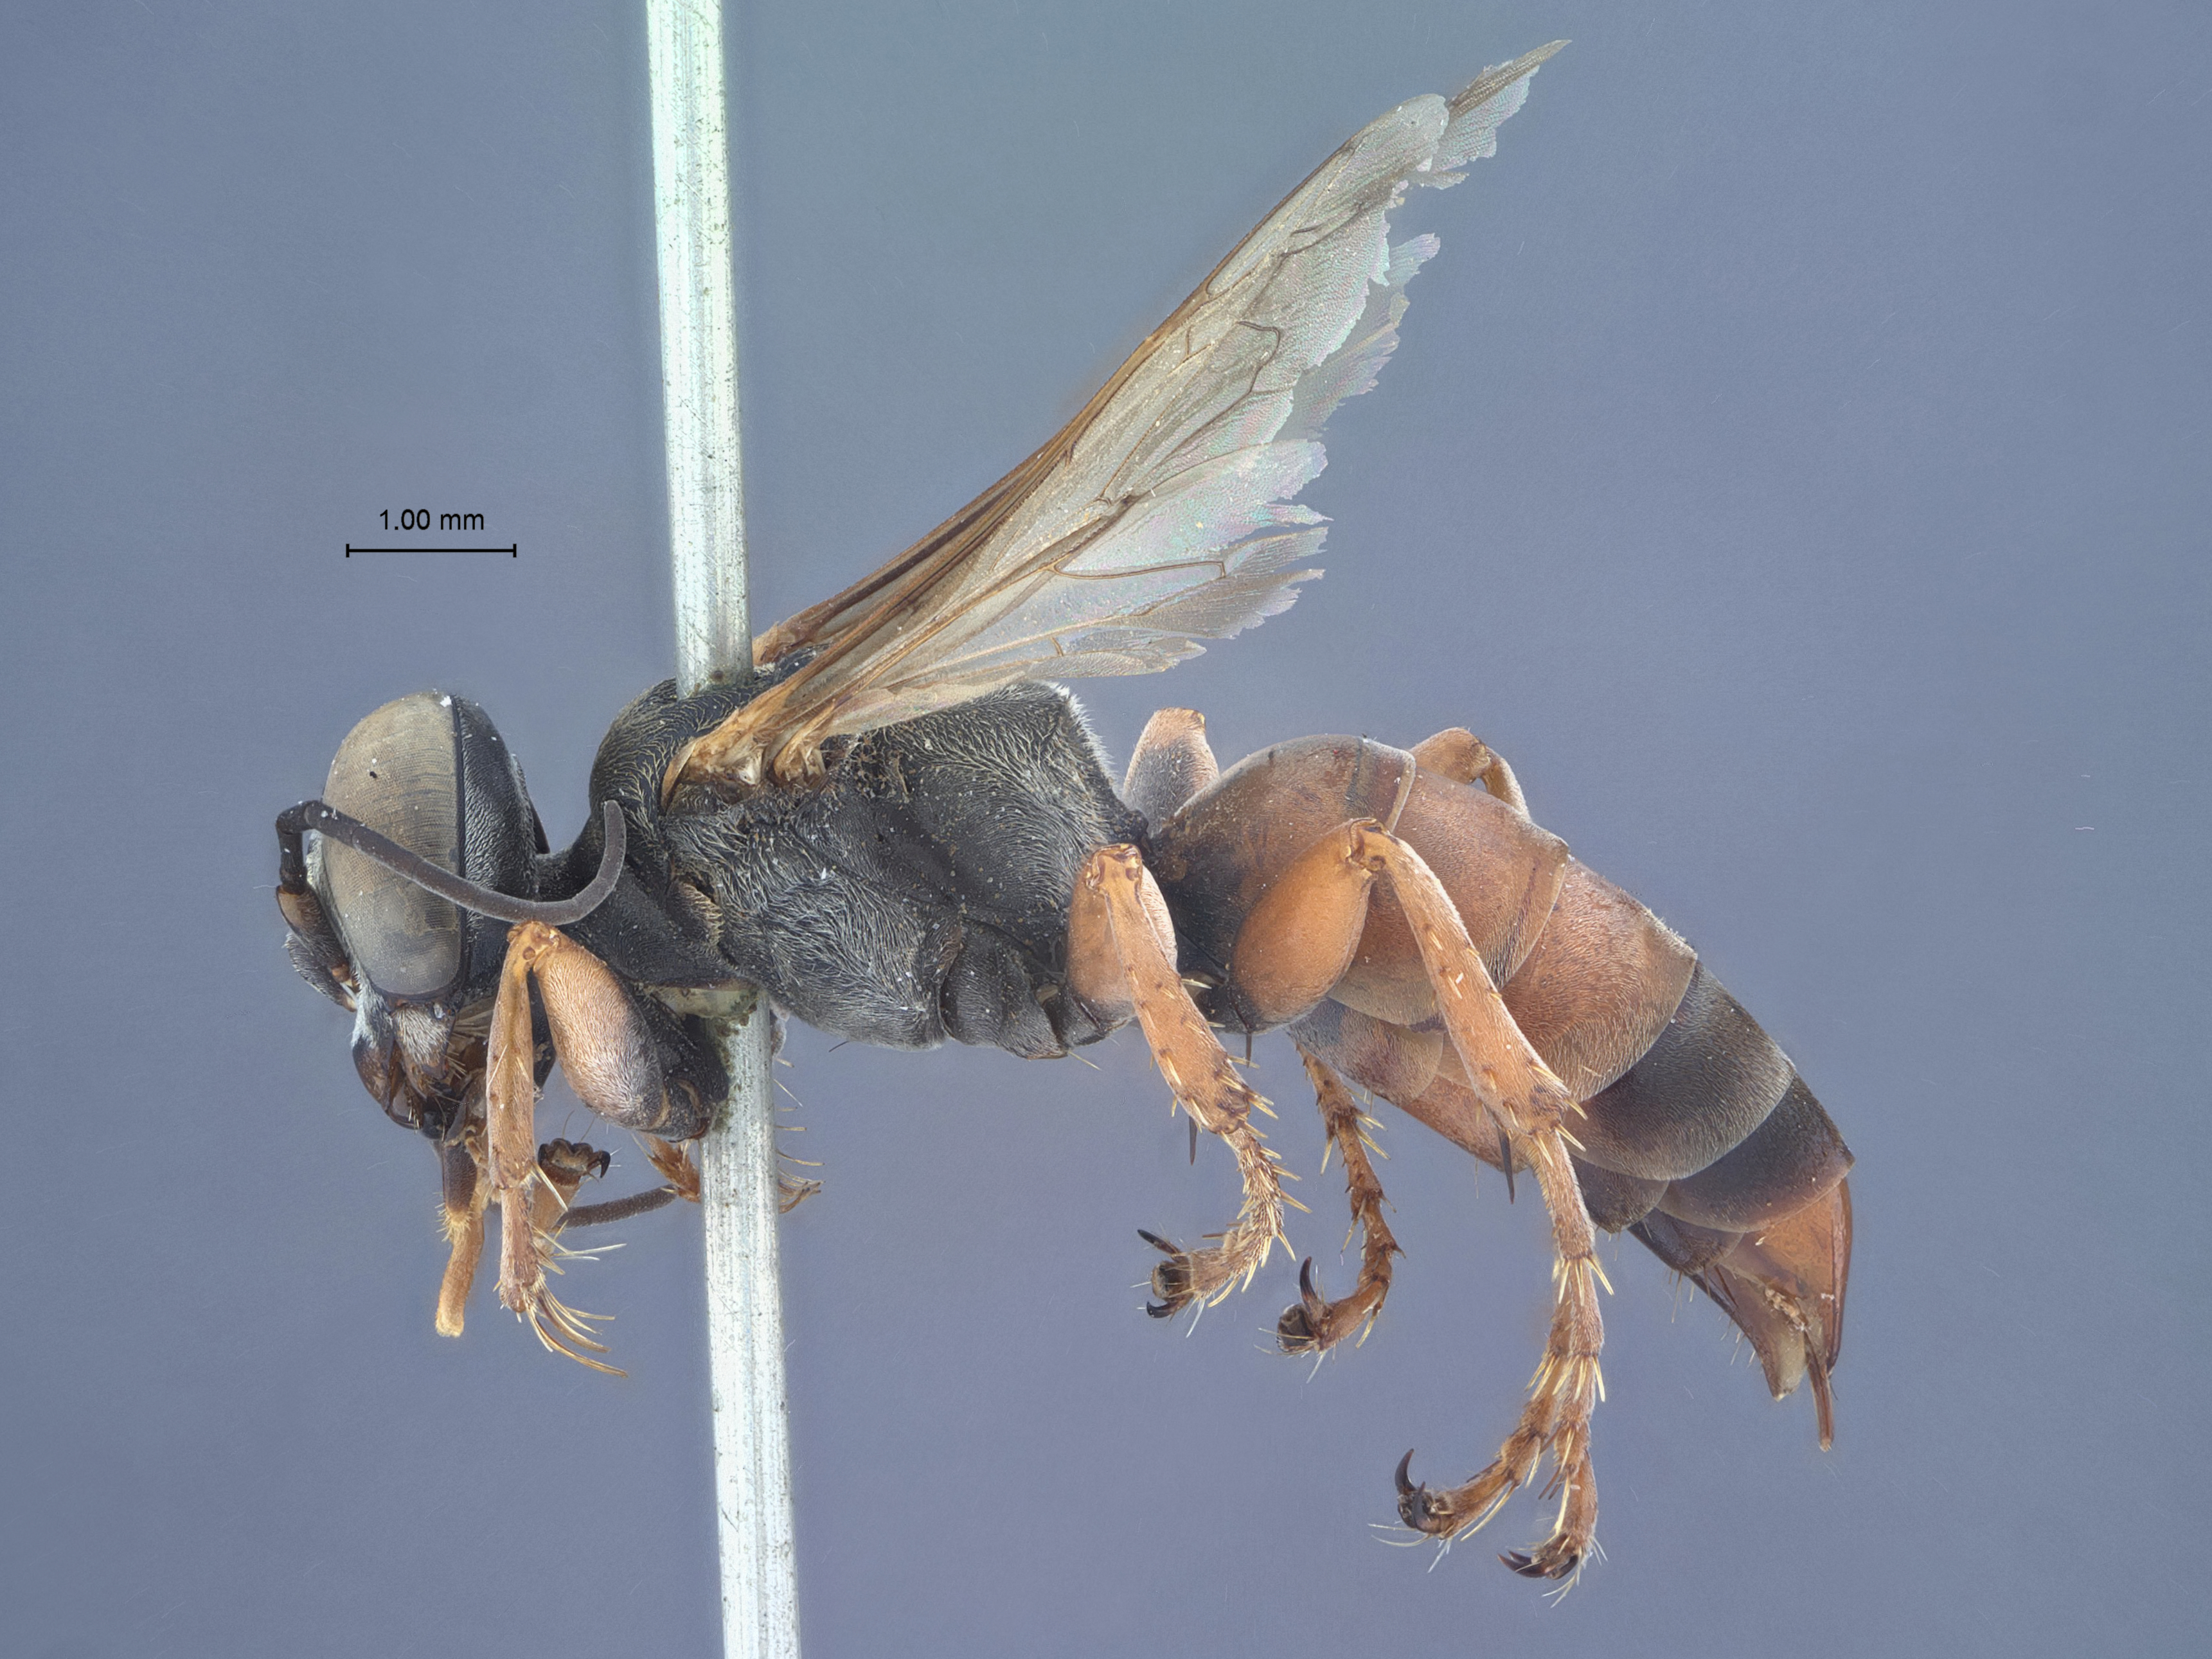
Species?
Tachysphex apakaensis
